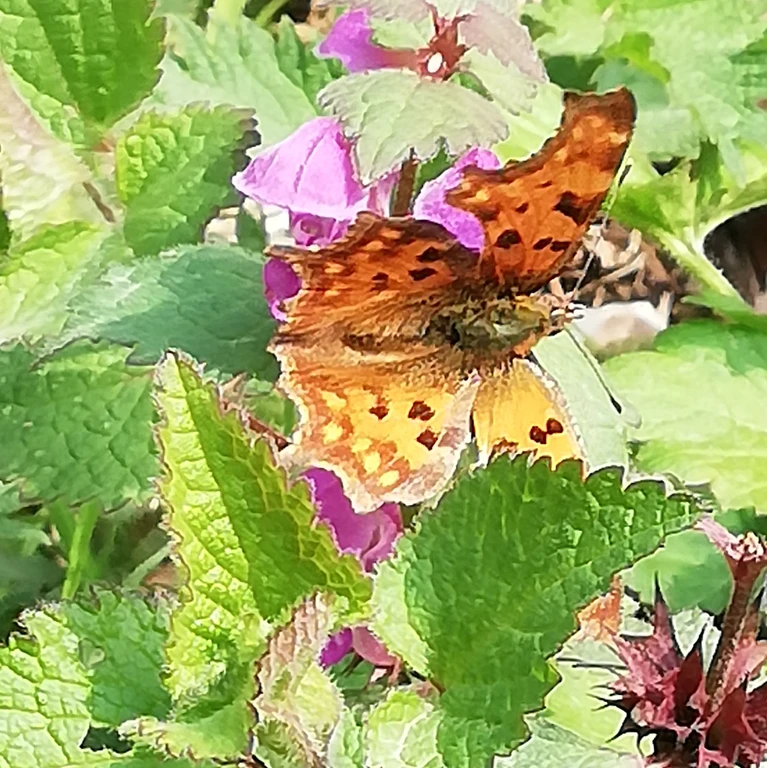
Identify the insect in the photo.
Polygonia c-album
